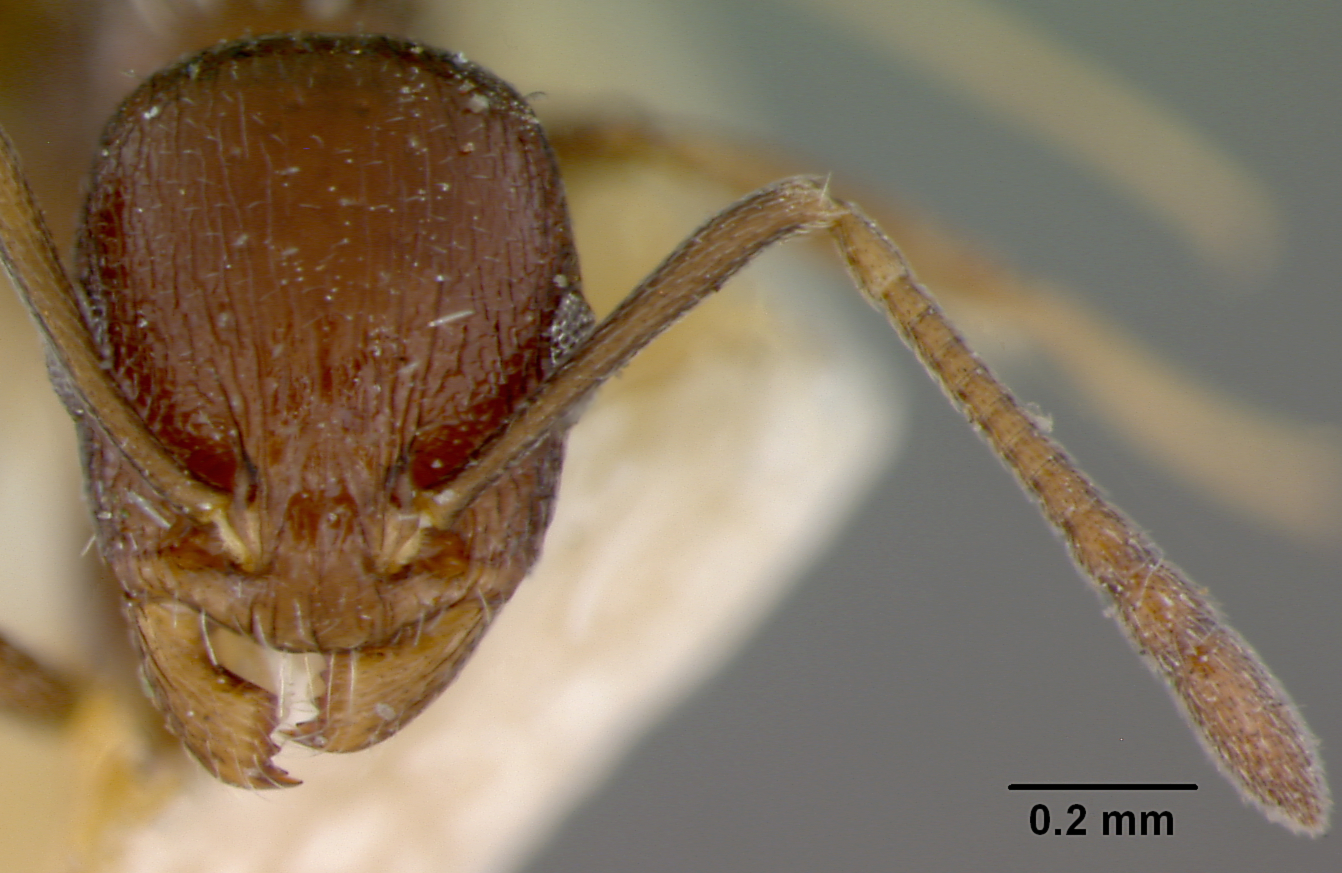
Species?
Macromischa luciliae
